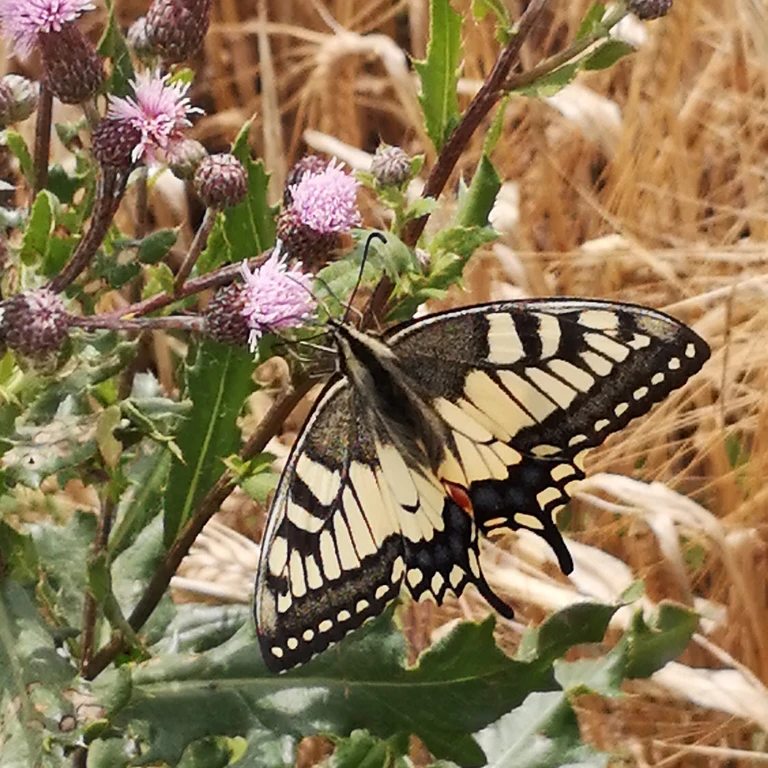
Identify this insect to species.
Papilio machaon
